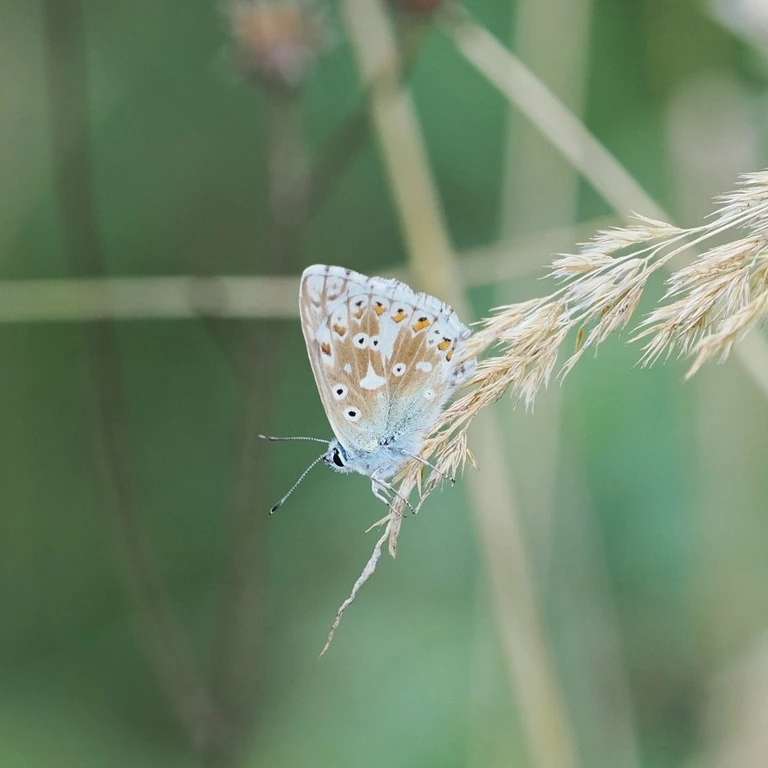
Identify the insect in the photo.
Lysandra coridon
